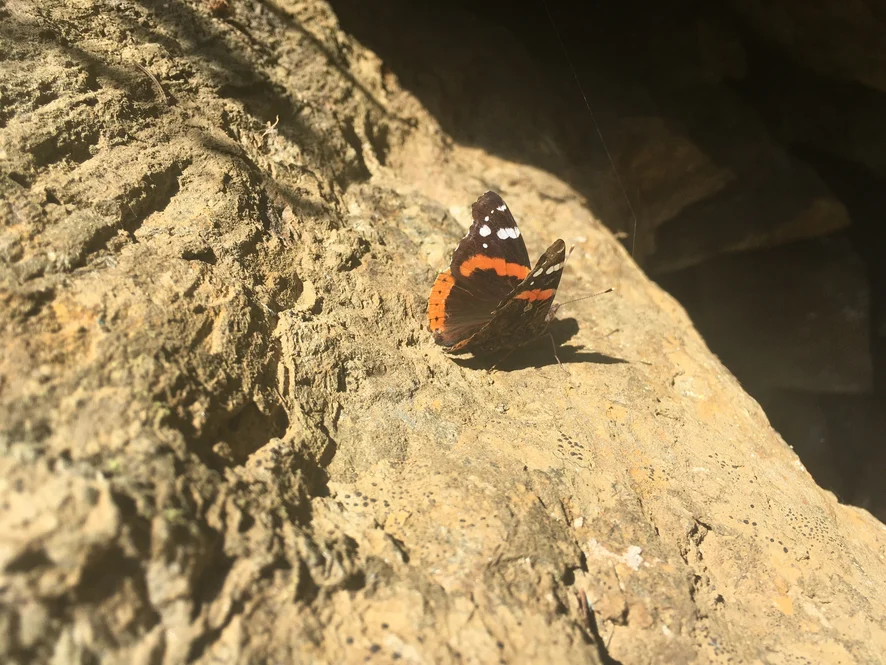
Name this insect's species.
Vanessa atalanta
